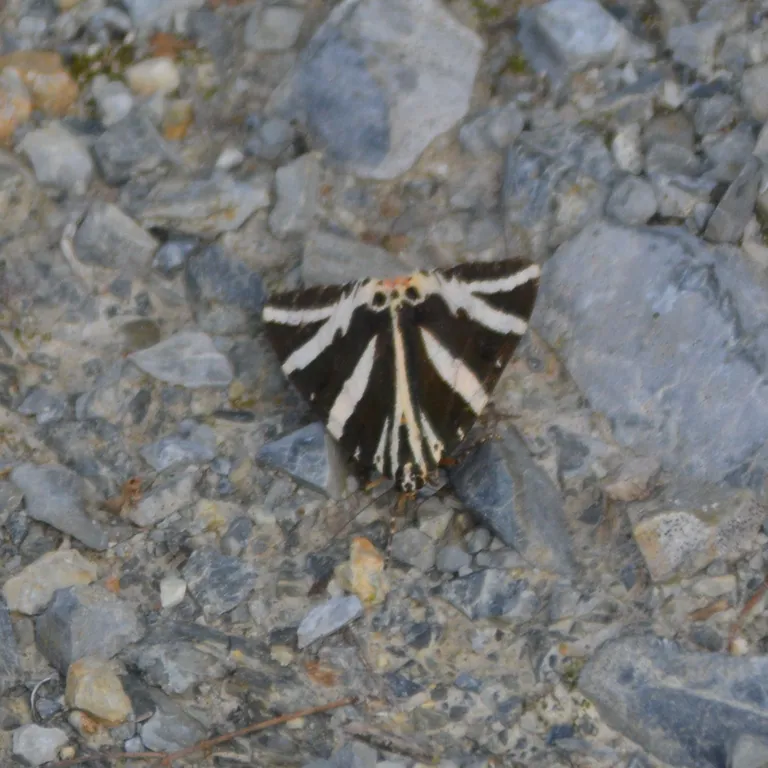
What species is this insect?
Euplagia quadripunctaria
